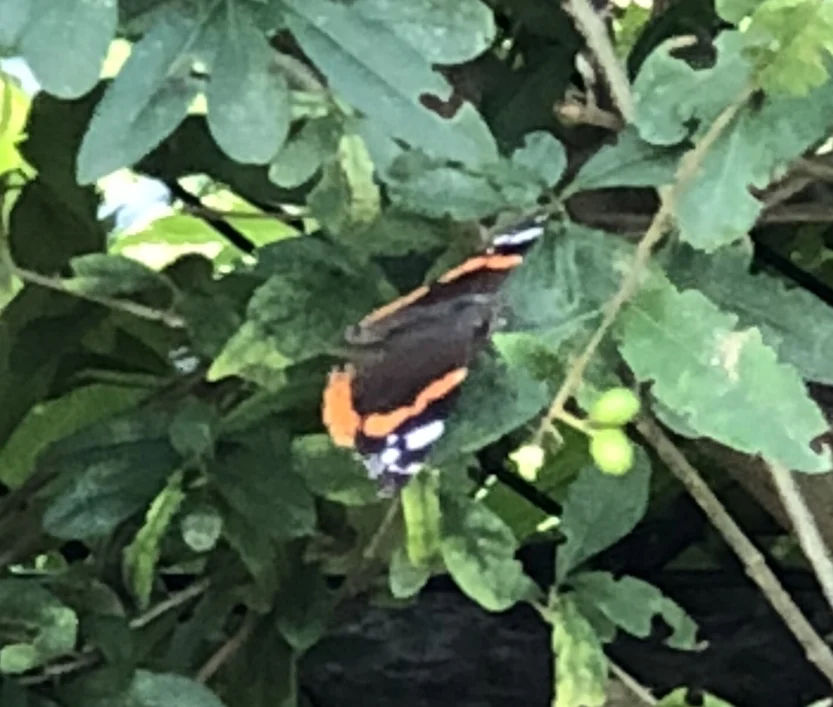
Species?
Vanessa atalanta
